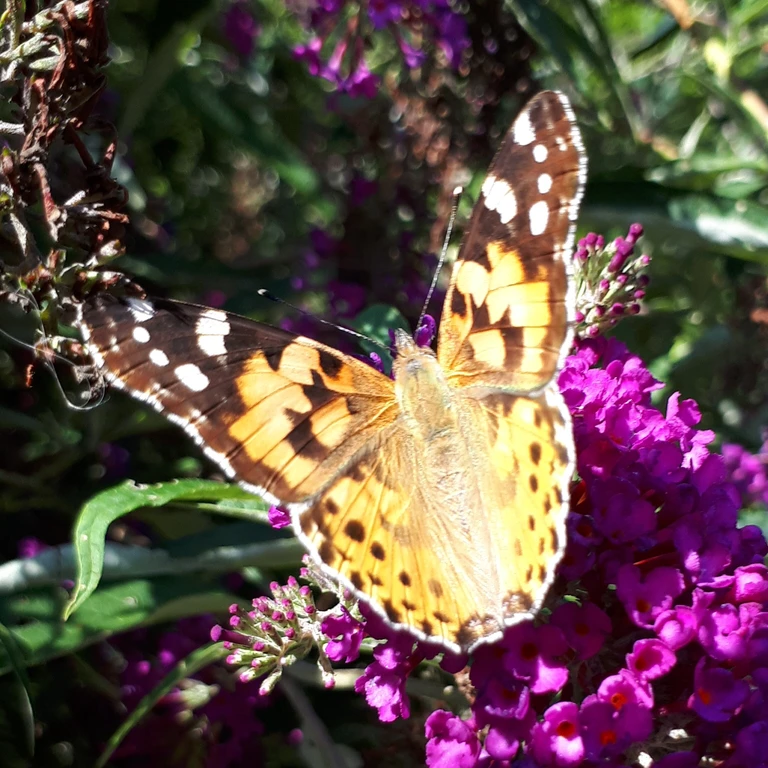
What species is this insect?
Vanessa cardui
